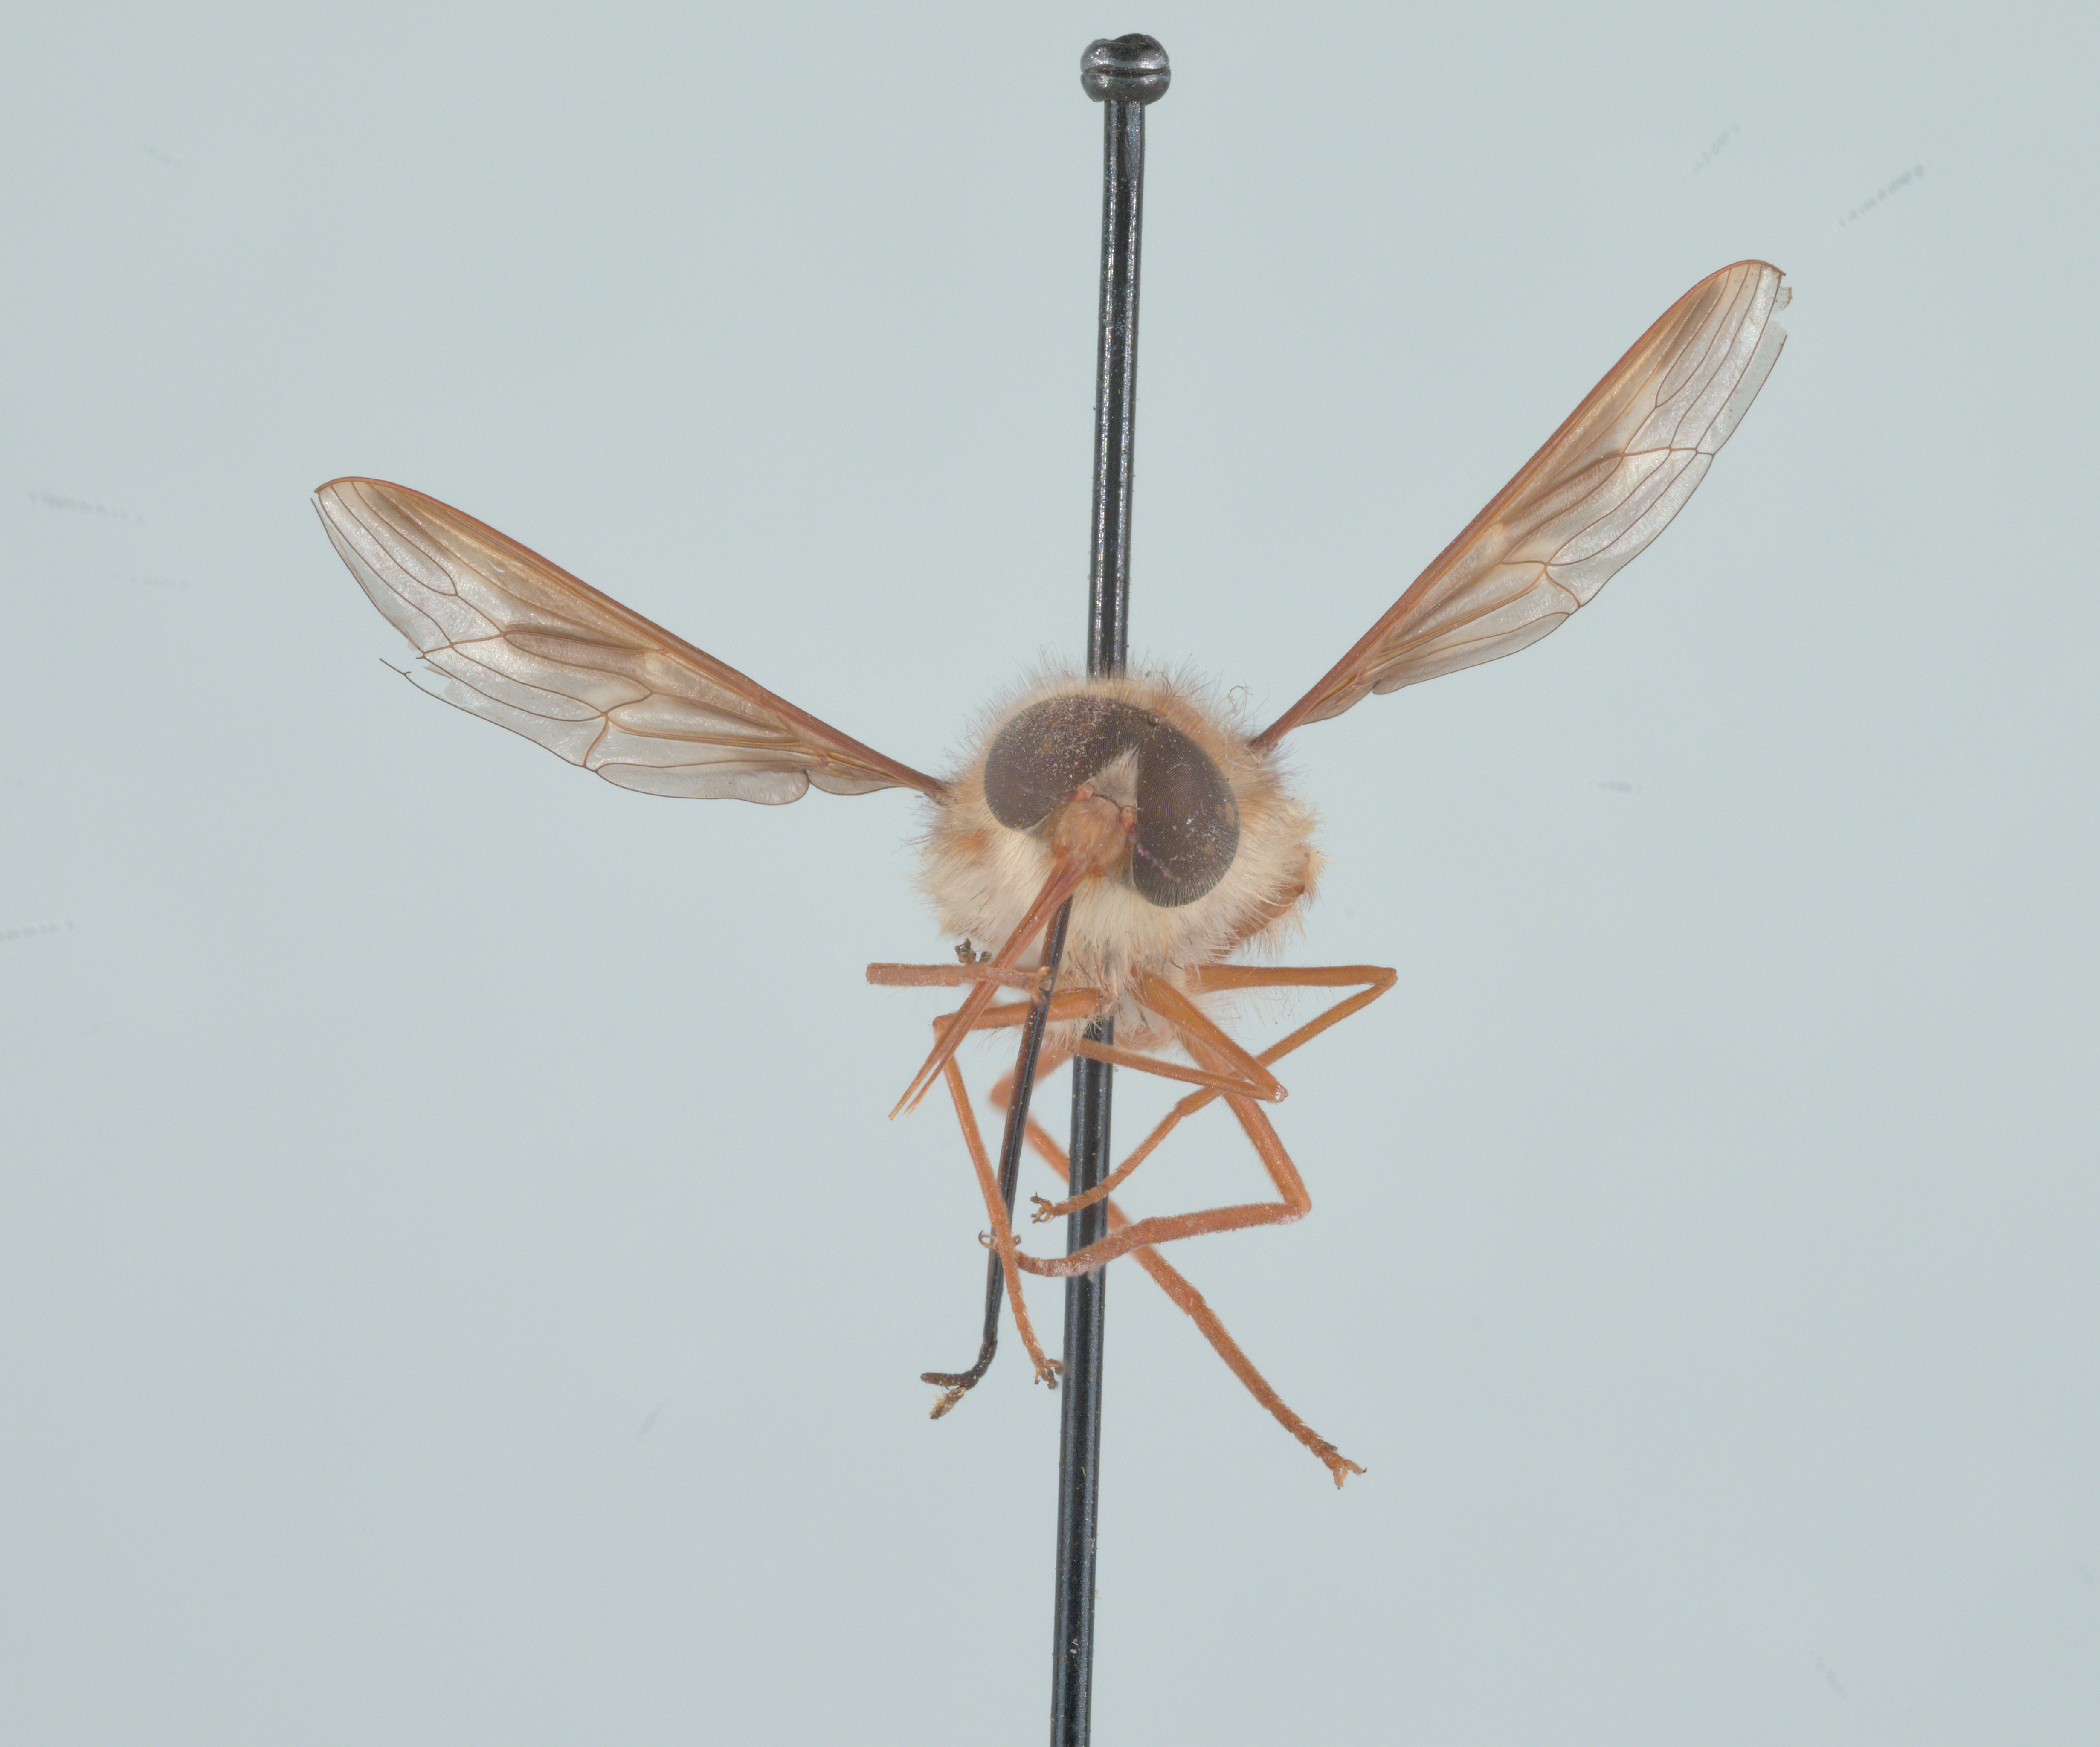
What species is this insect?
Hirmoneura nubipennis (also Trichophthalma nubipennis)
